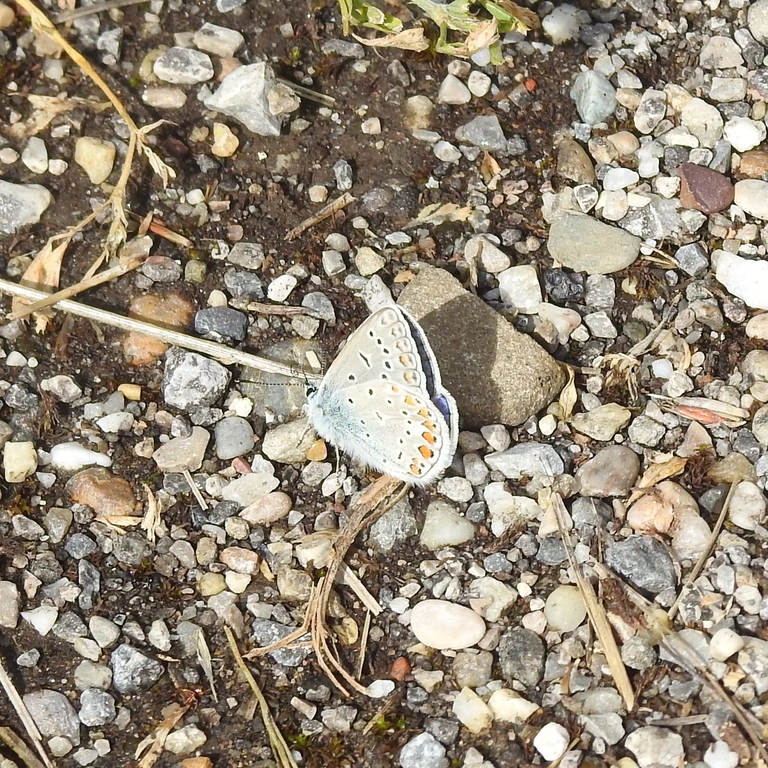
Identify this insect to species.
Polyommatus icarus
